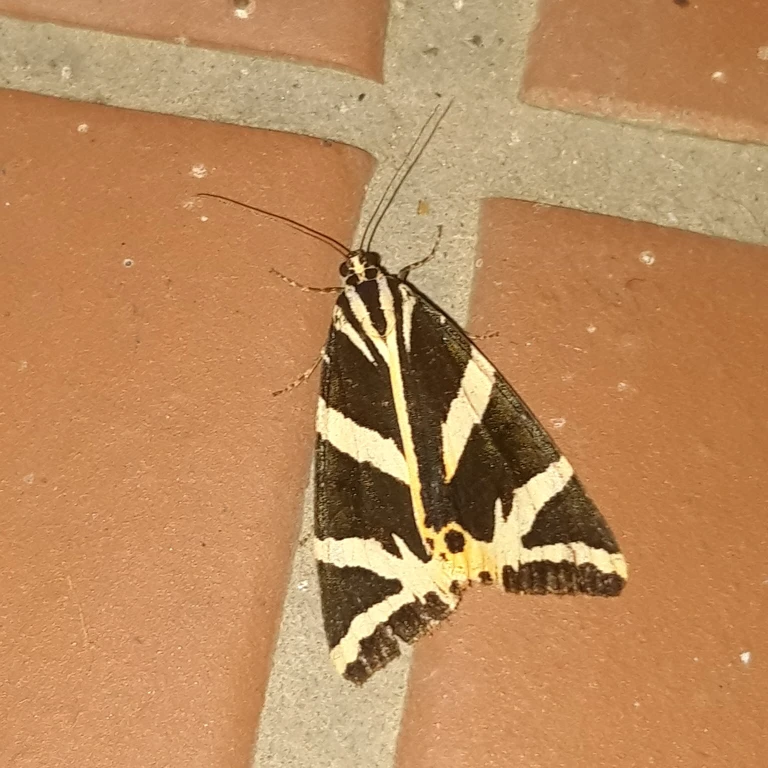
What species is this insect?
Euplagia quadripunctaria
